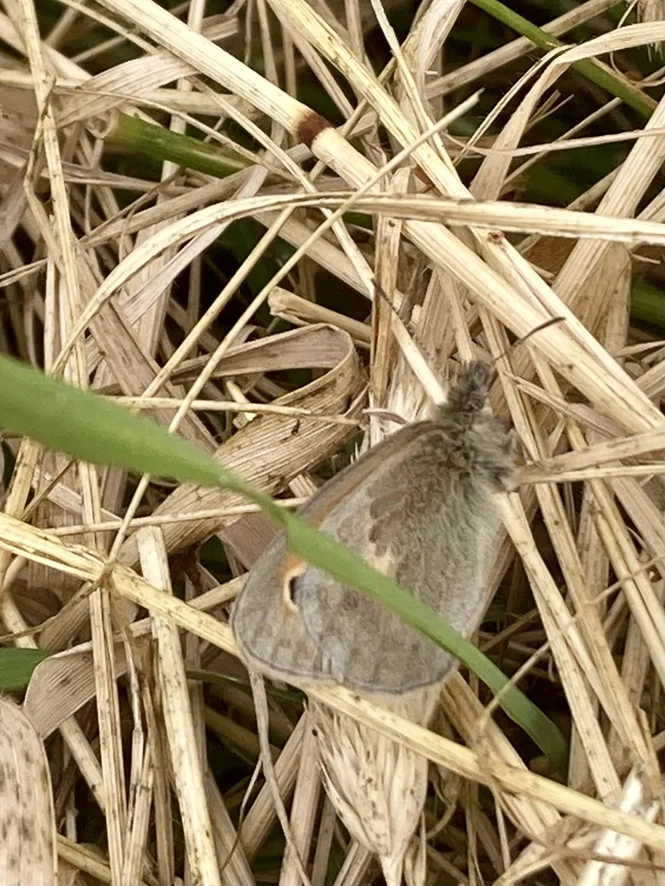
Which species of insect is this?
Coenonympha pamphilus
